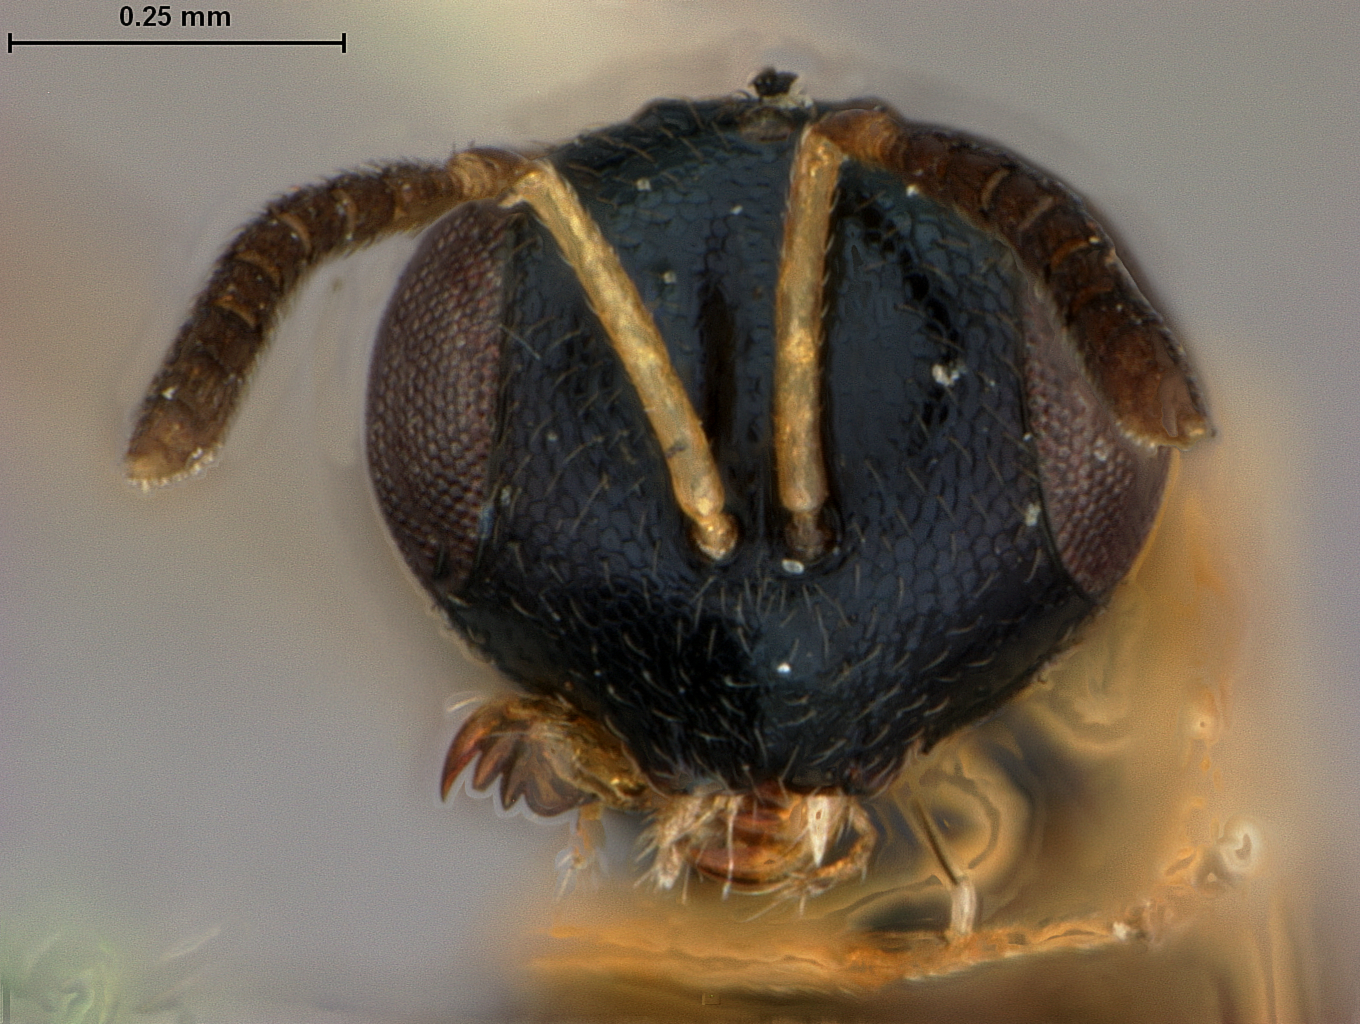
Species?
Pachyneuron laticeps
